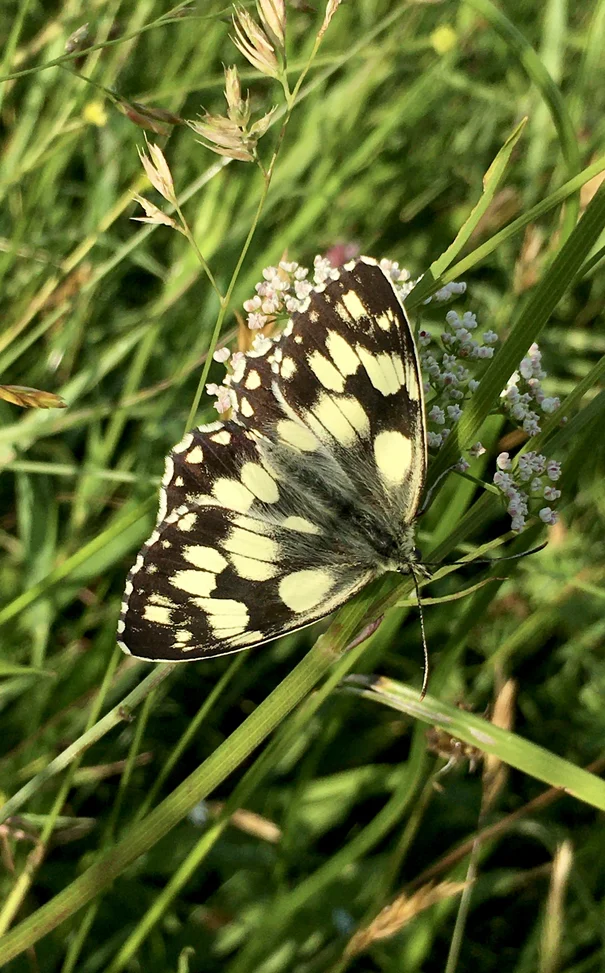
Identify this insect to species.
Melanargia galathea
